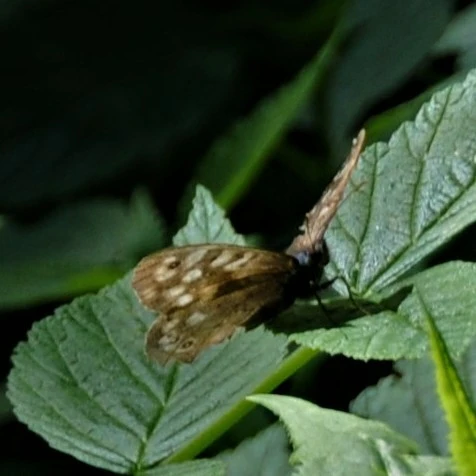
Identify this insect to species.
Pararge aegeria
